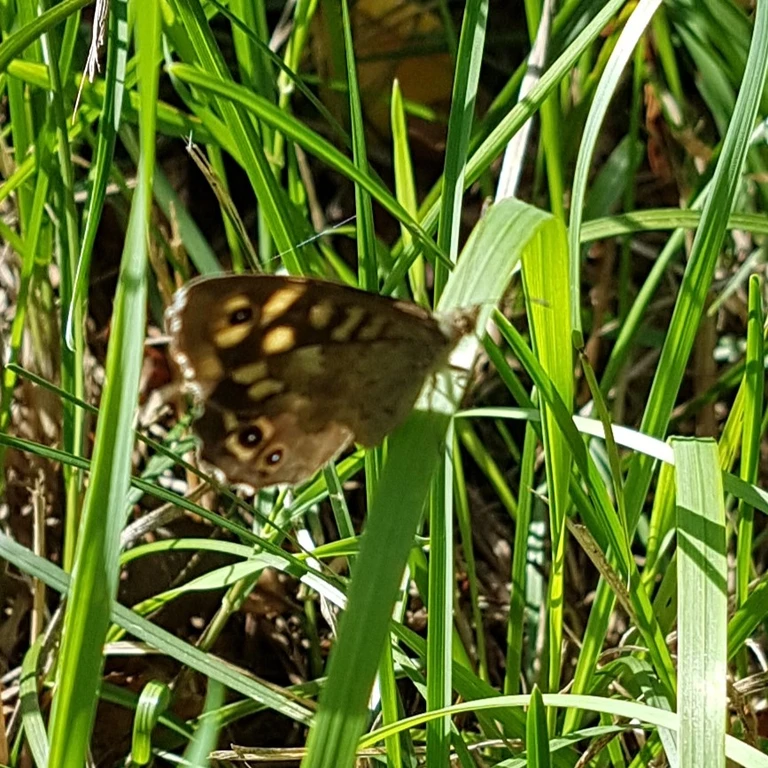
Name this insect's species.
Pararge aegeria
